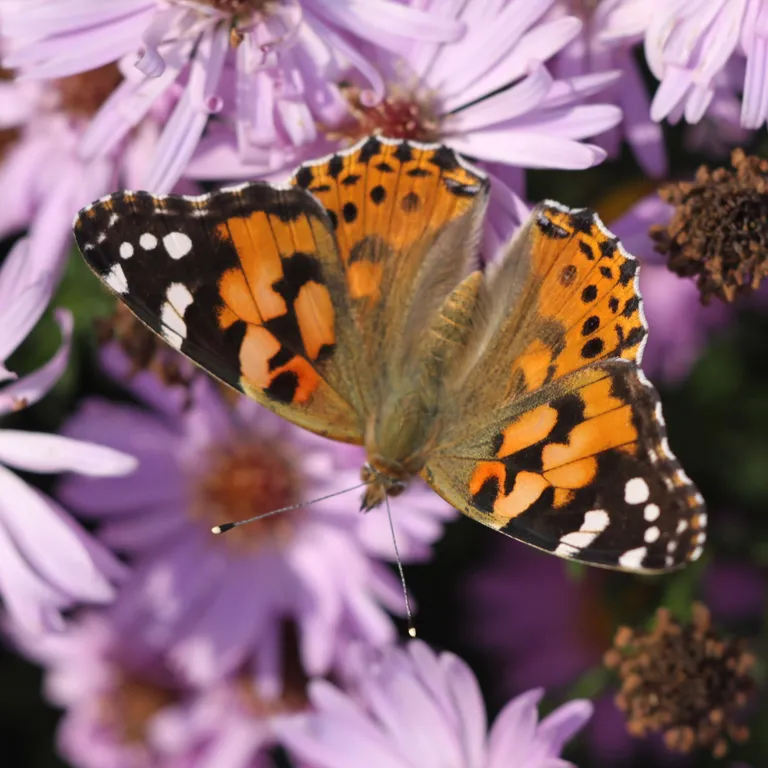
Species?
Vanessa cardui
